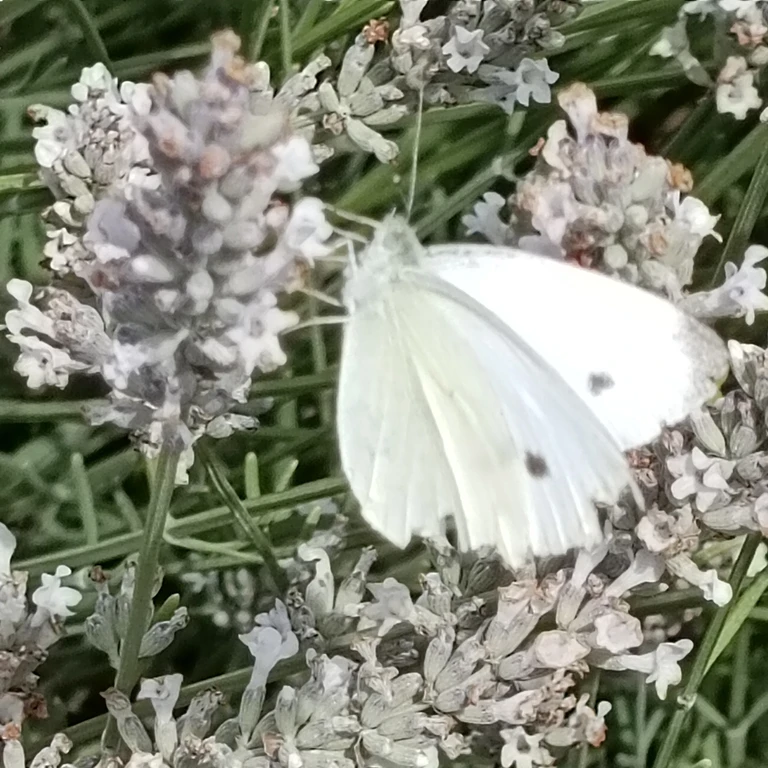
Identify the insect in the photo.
Pieris rapae
